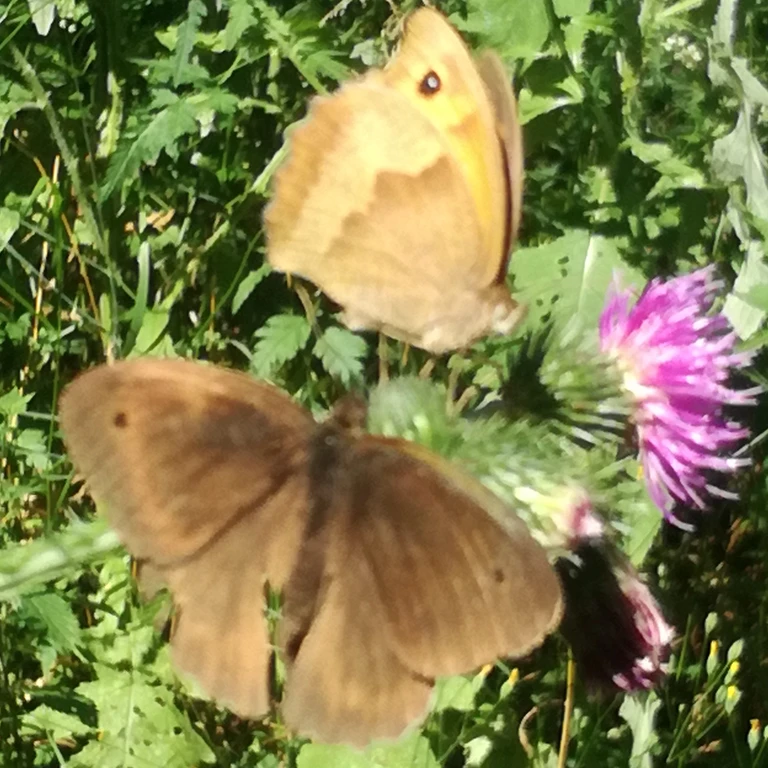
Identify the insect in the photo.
Maniola jurtina
